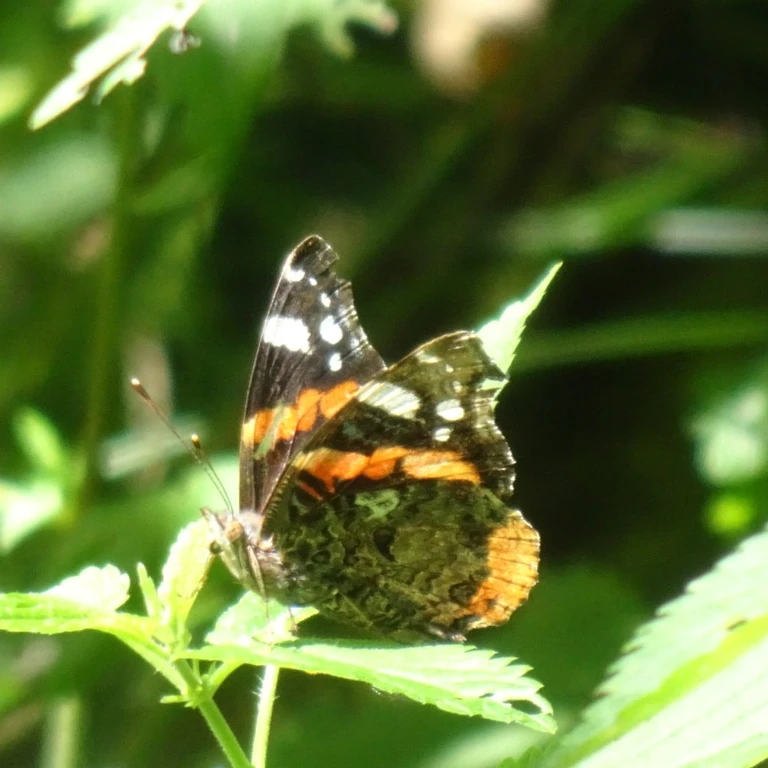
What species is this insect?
Vanessa atalanta
